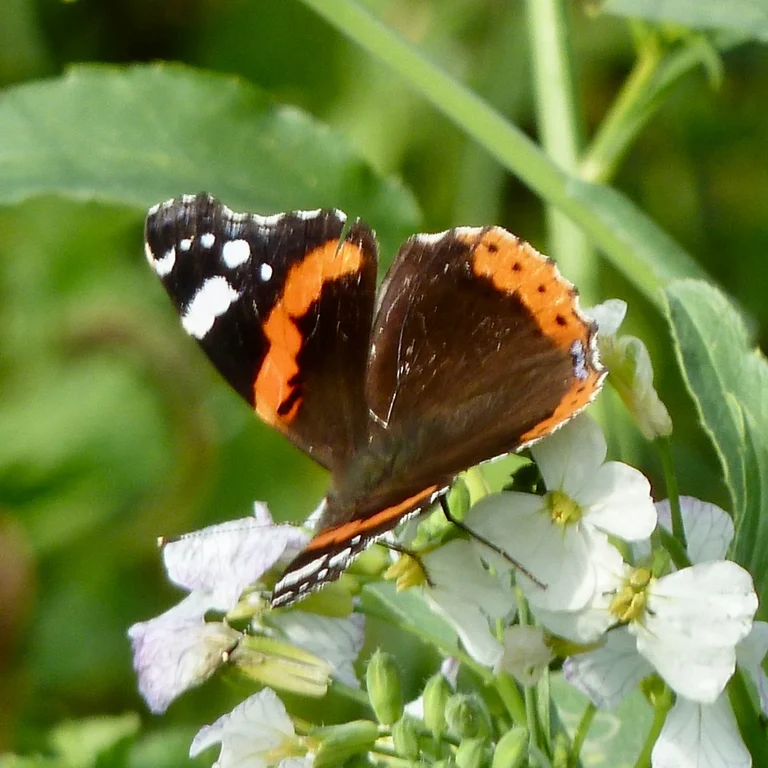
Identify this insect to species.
Vanessa atalanta
